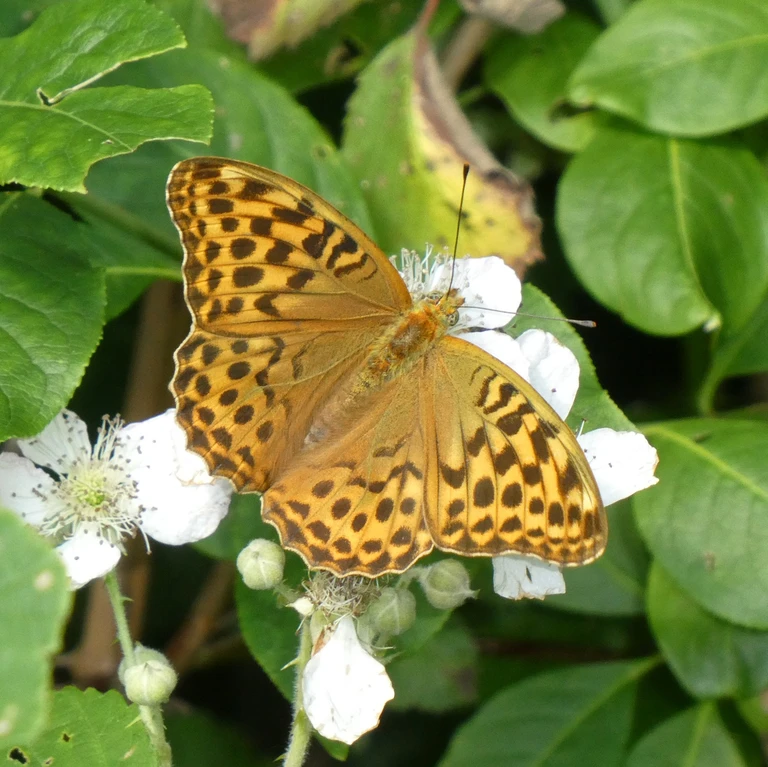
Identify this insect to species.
Argynnis paphia
